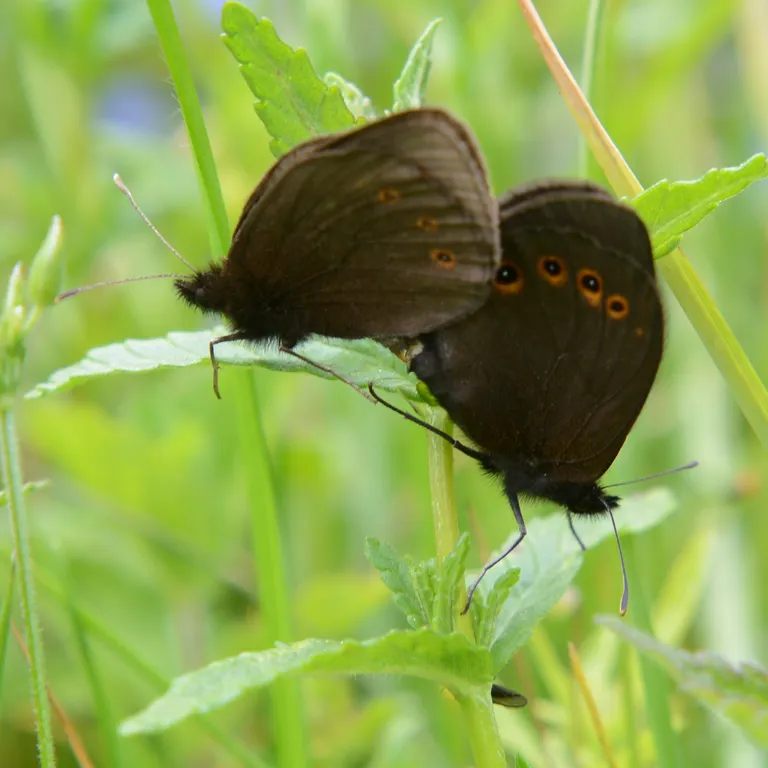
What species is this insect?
Erebia medusa
